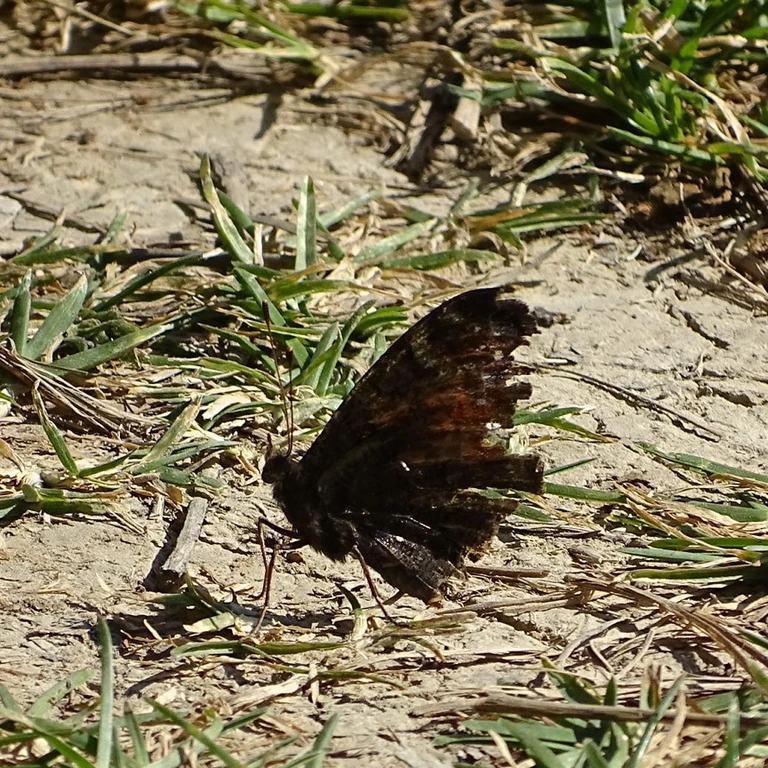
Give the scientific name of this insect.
Aglais io
